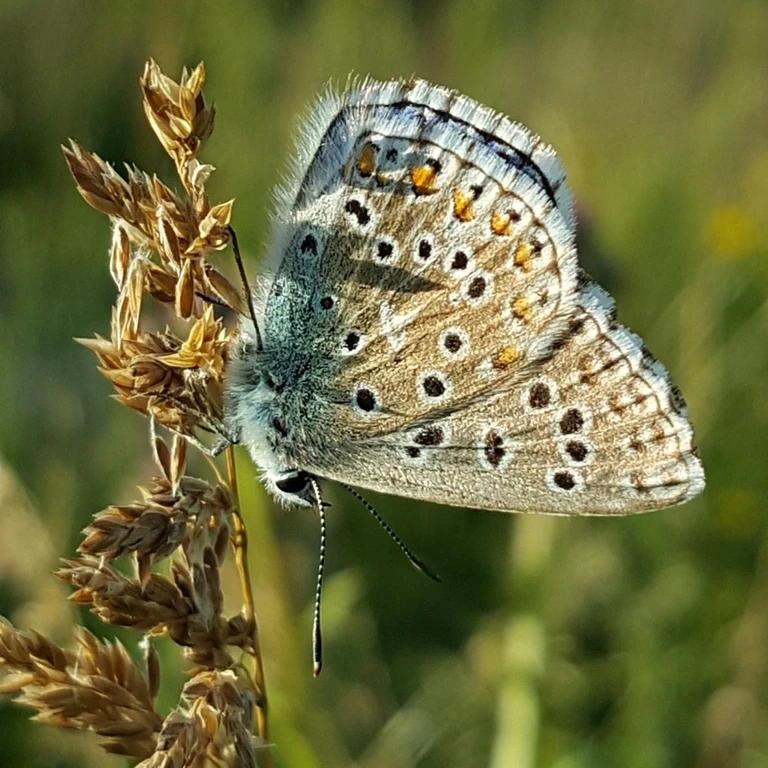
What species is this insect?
Polyommatus icarus
